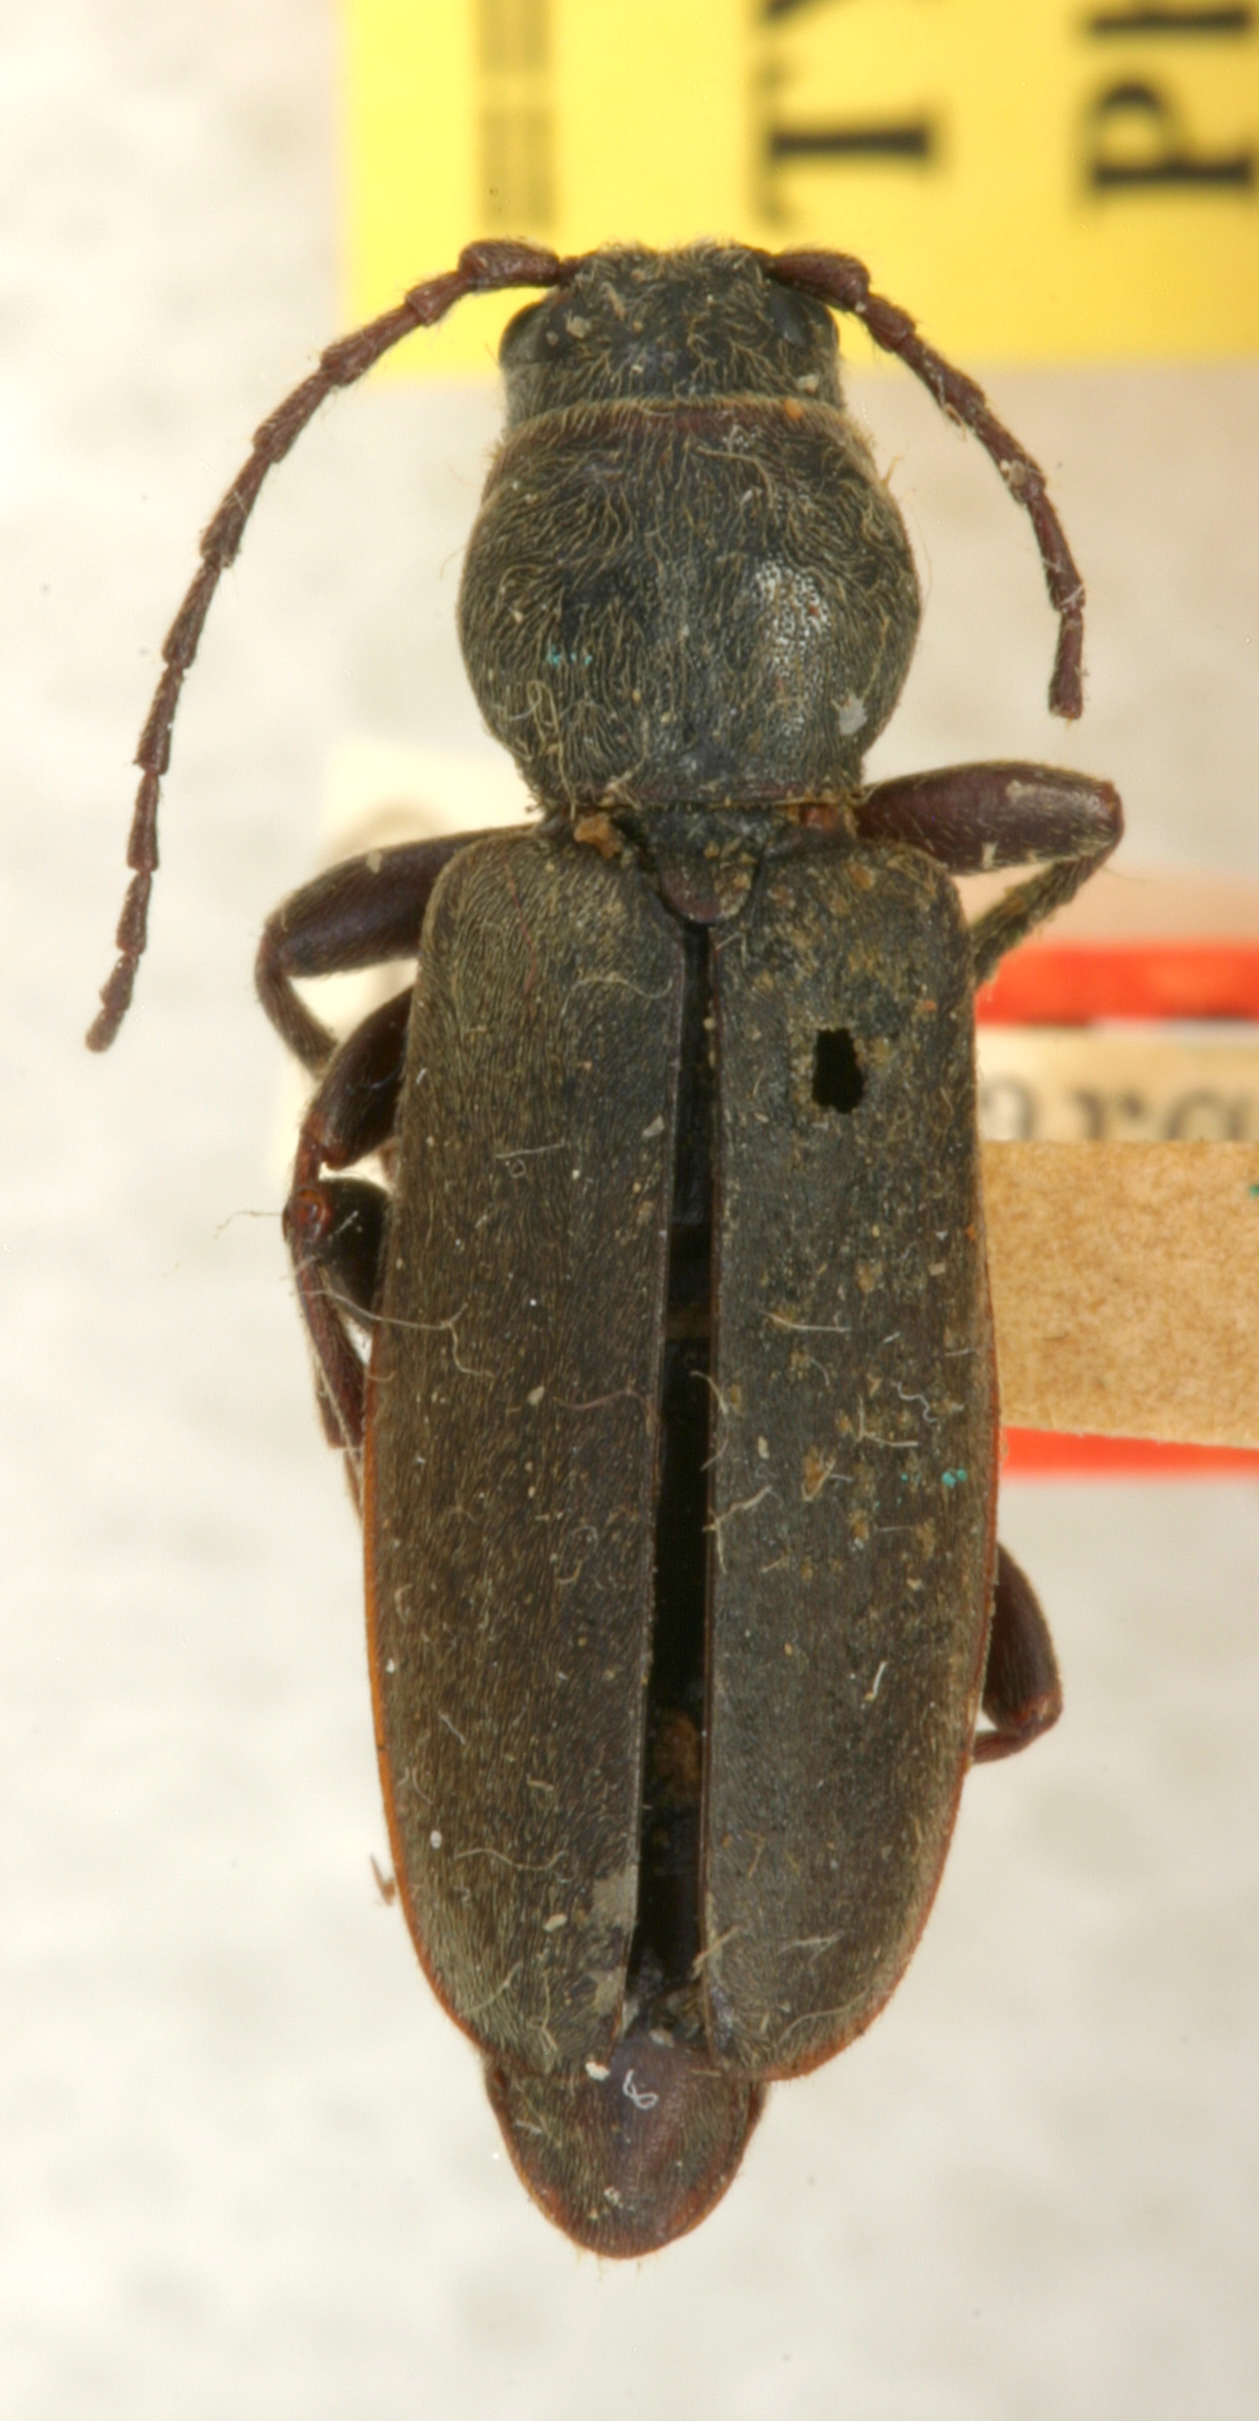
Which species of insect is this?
Tetropium schwarzianum
